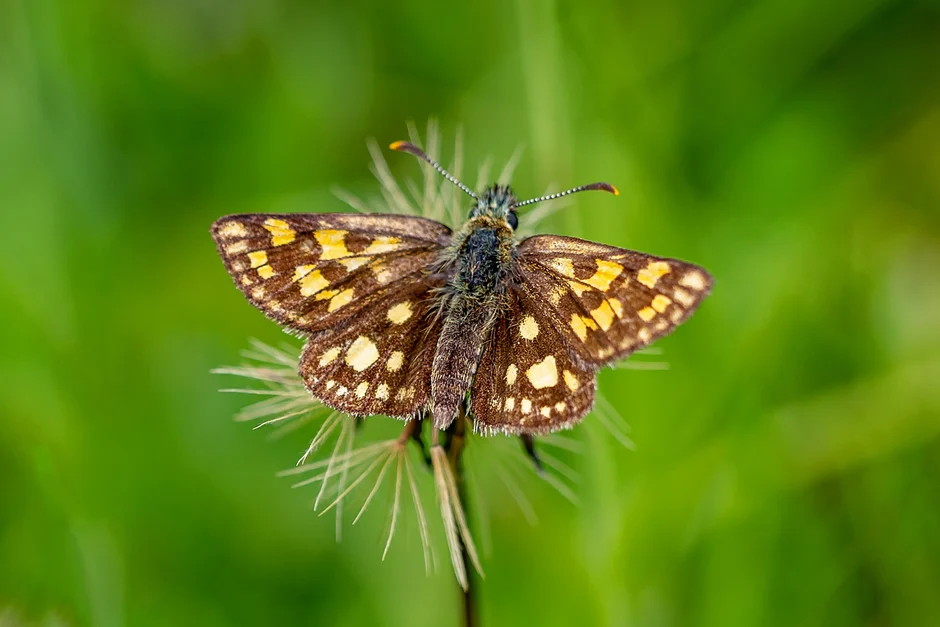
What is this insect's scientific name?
Carterocephalus palaemon
